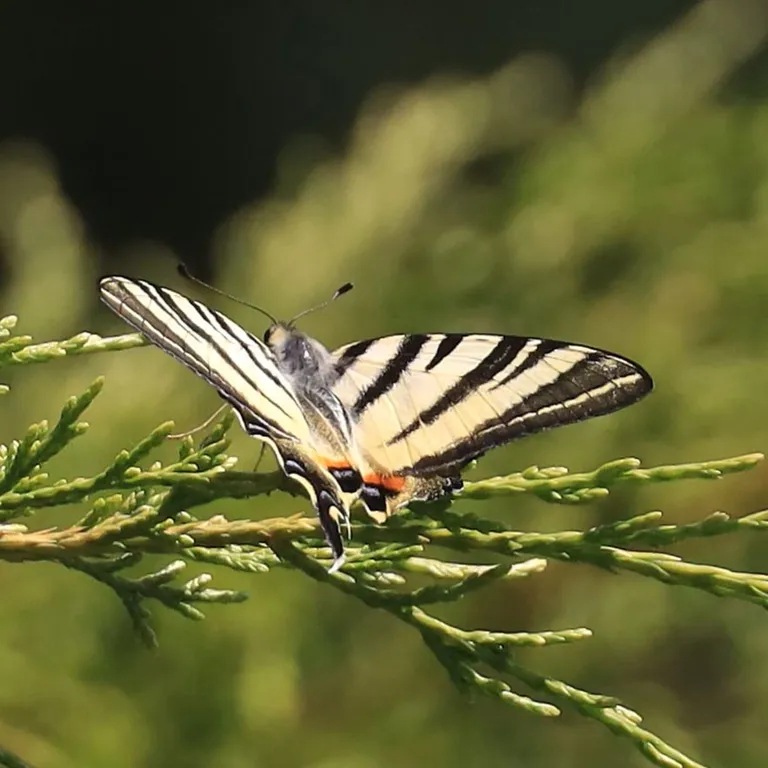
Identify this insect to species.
Iphiclides podalirius
